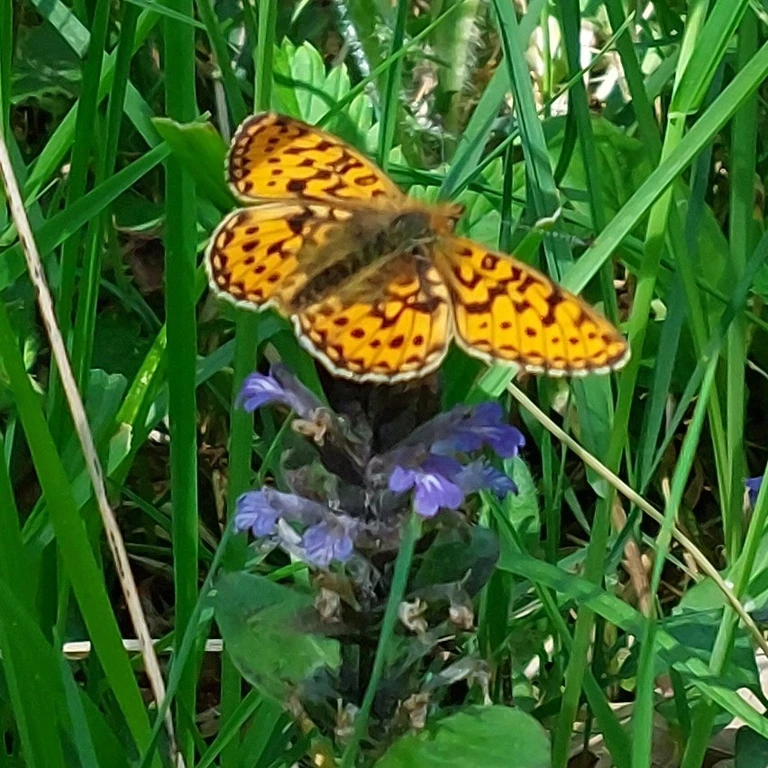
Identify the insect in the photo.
Boloria euphrosyne (also Clossiana euphrosyne)
